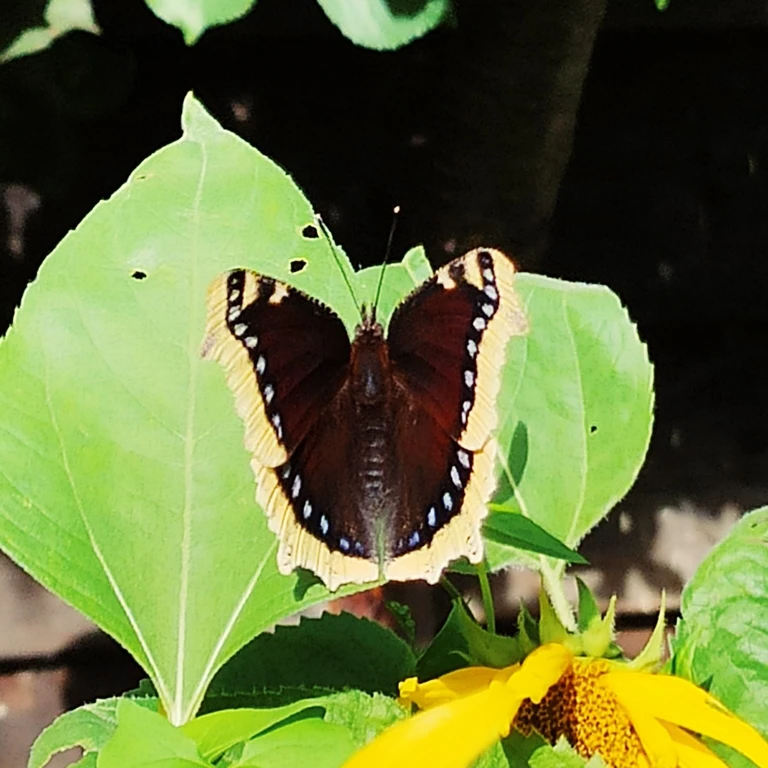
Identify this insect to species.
Nymphalis antiopa
